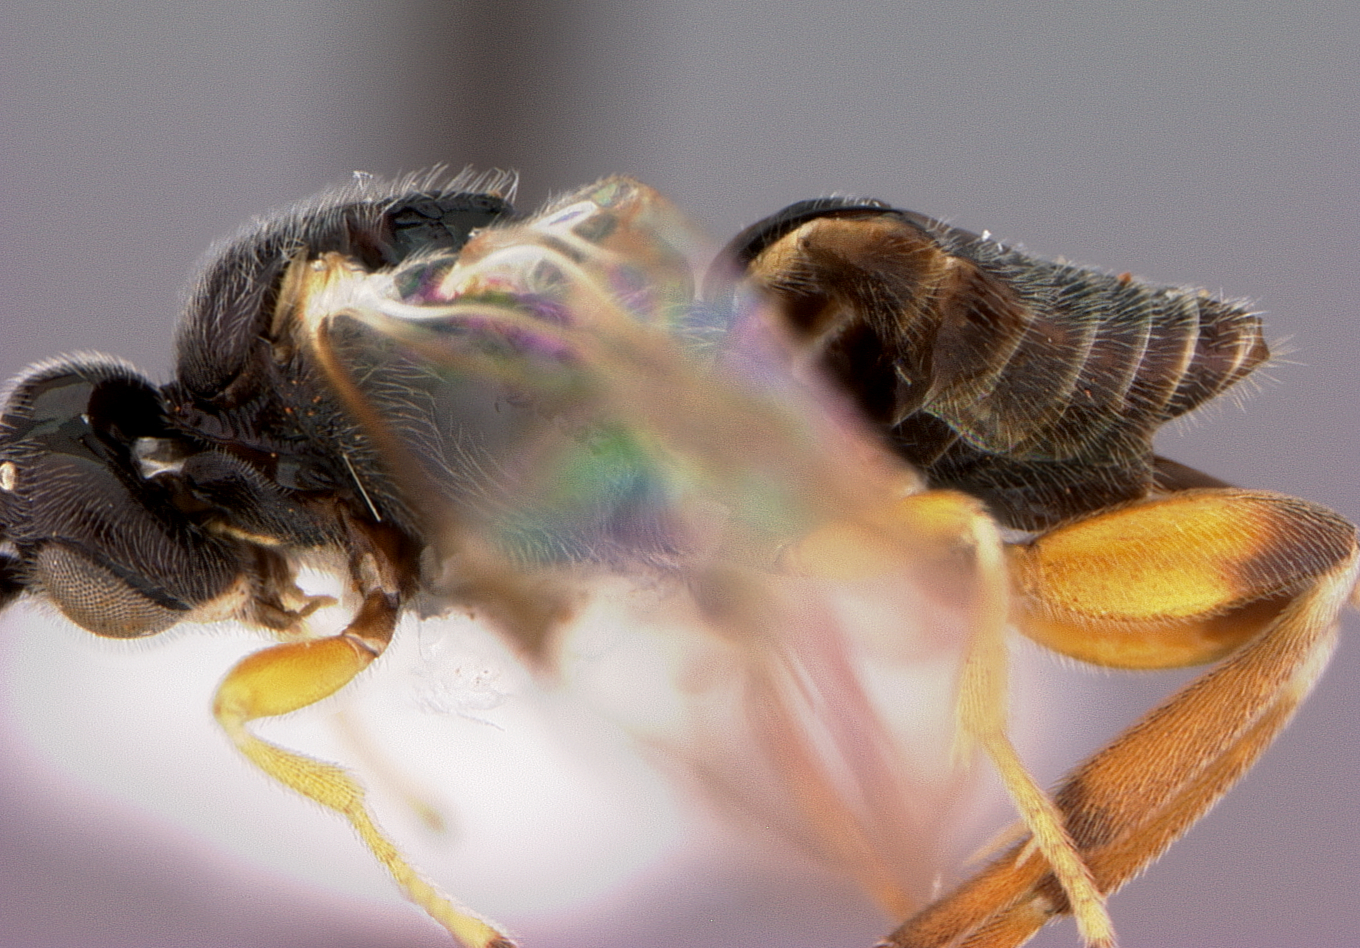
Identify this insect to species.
Alphomelon nanosoma
